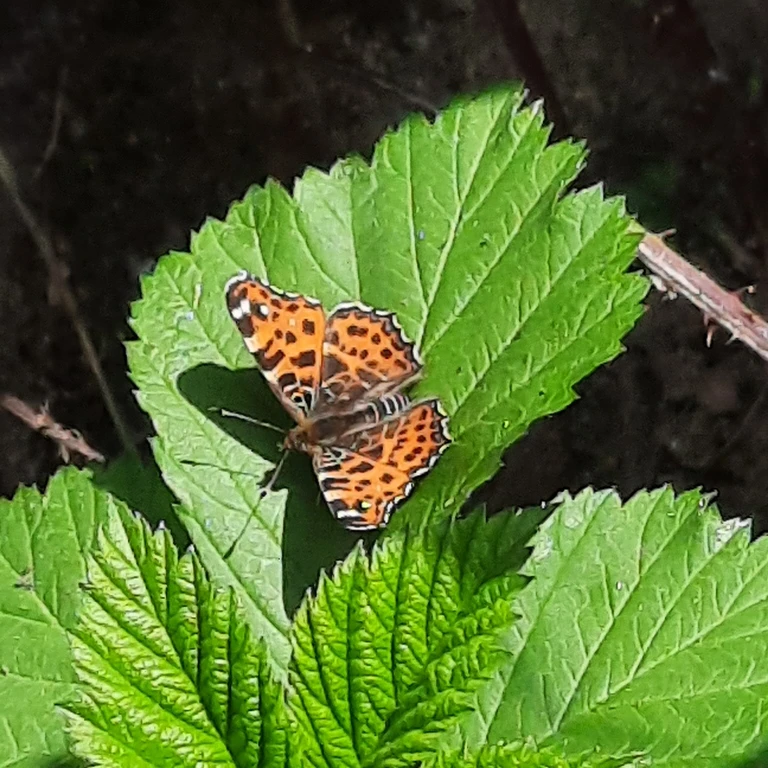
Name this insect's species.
Araschnia levana
